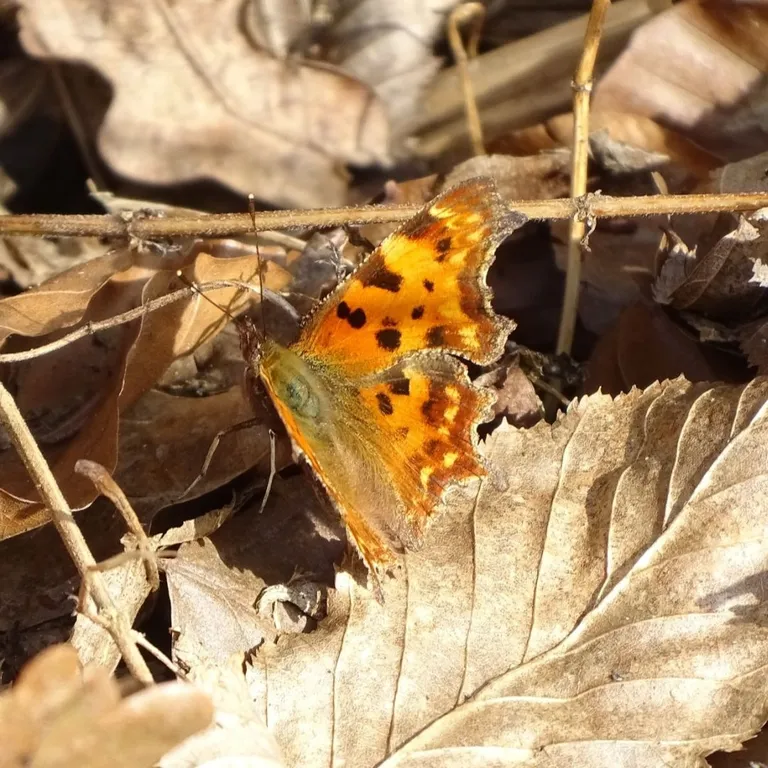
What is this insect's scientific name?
Polygonia c-album
